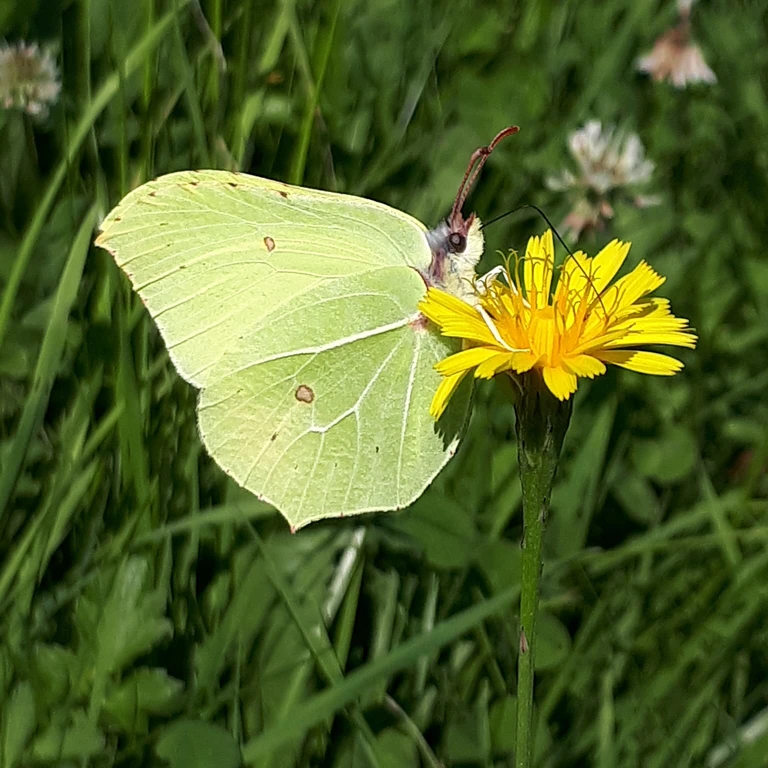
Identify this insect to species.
Gonepteryx rhamni
